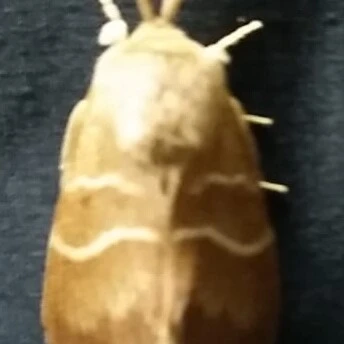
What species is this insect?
Macrothylacia rubi
